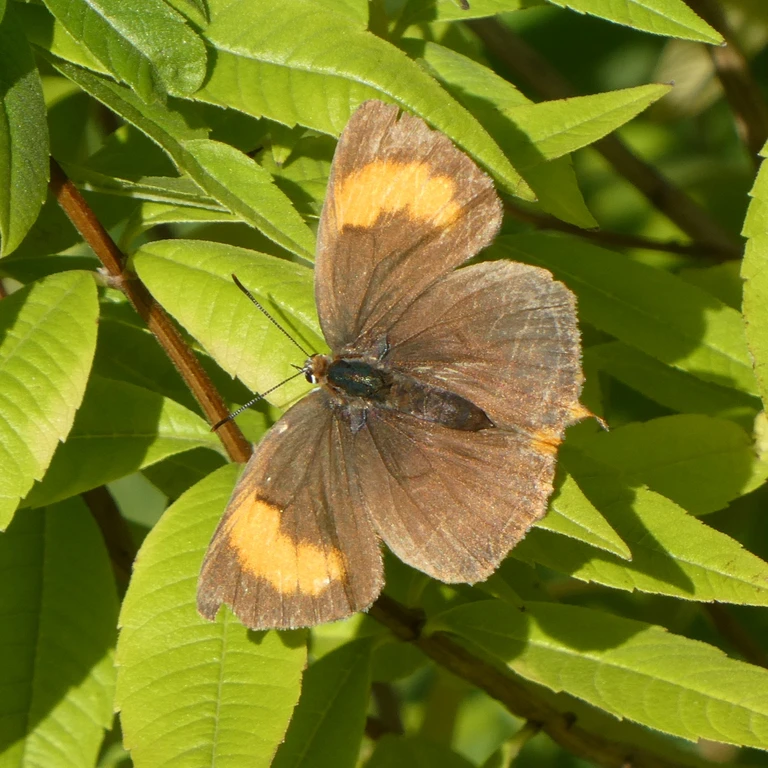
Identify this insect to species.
Thecla betulae
